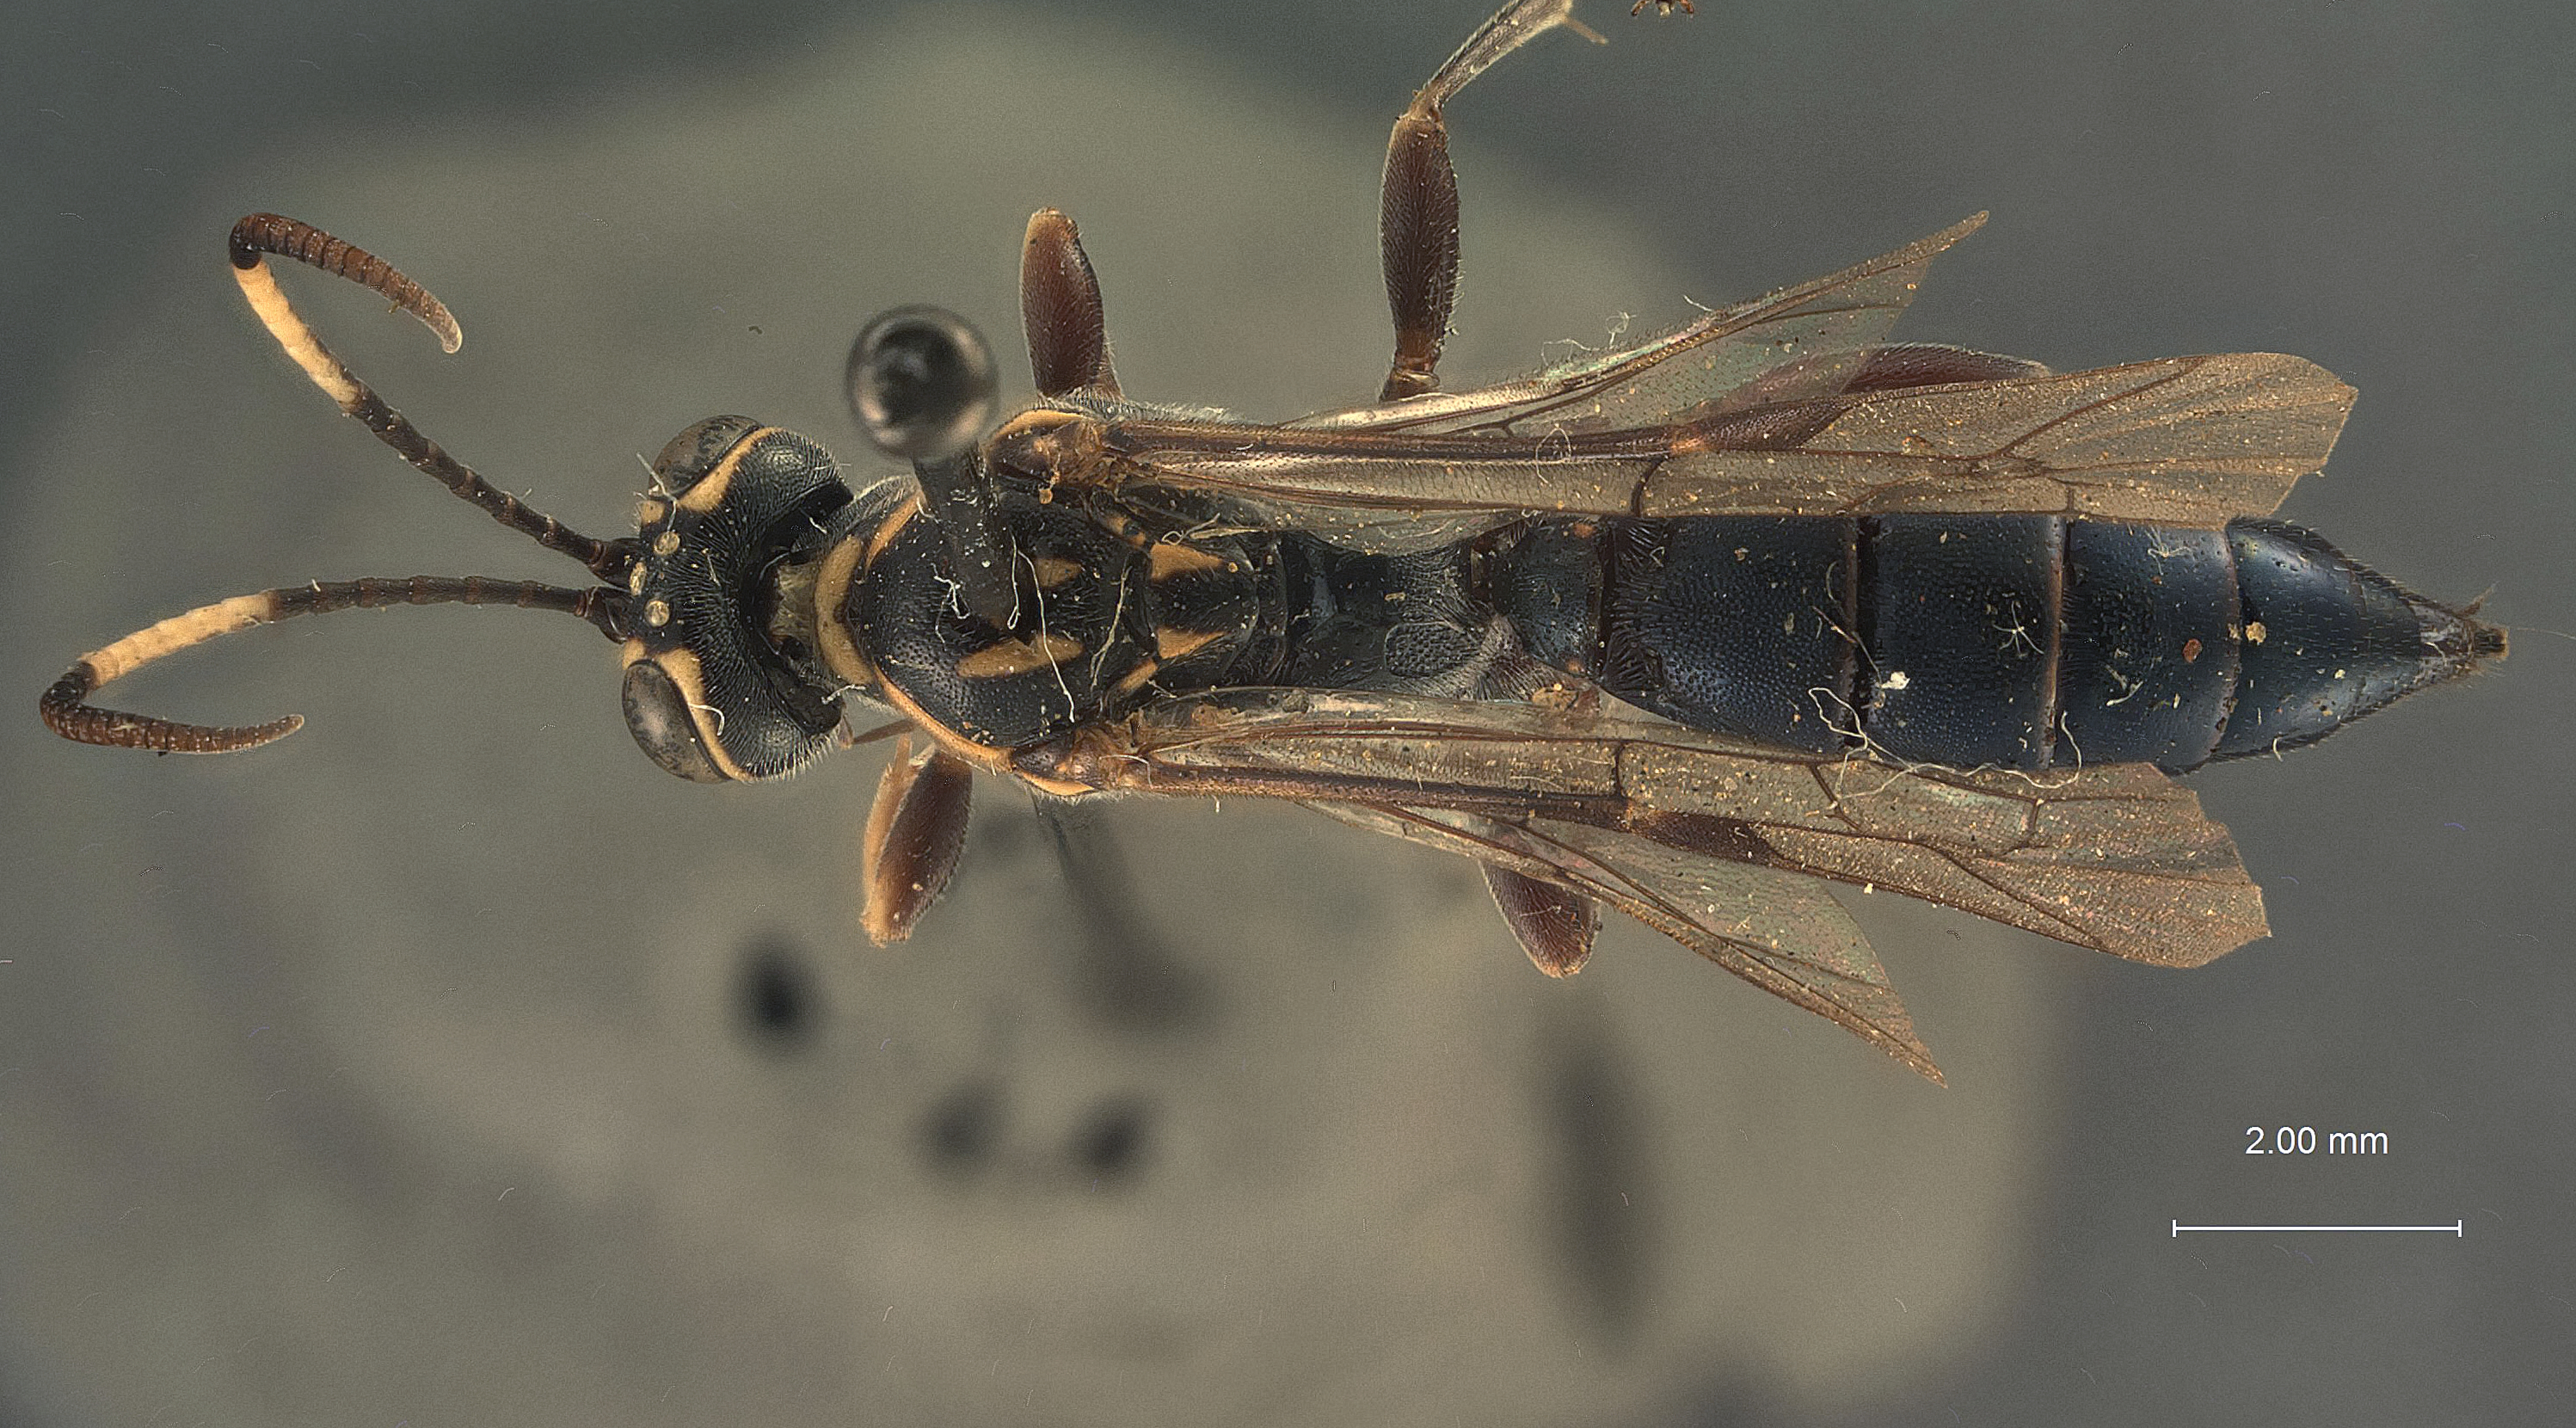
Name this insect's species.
Coelichneumon eximiops
